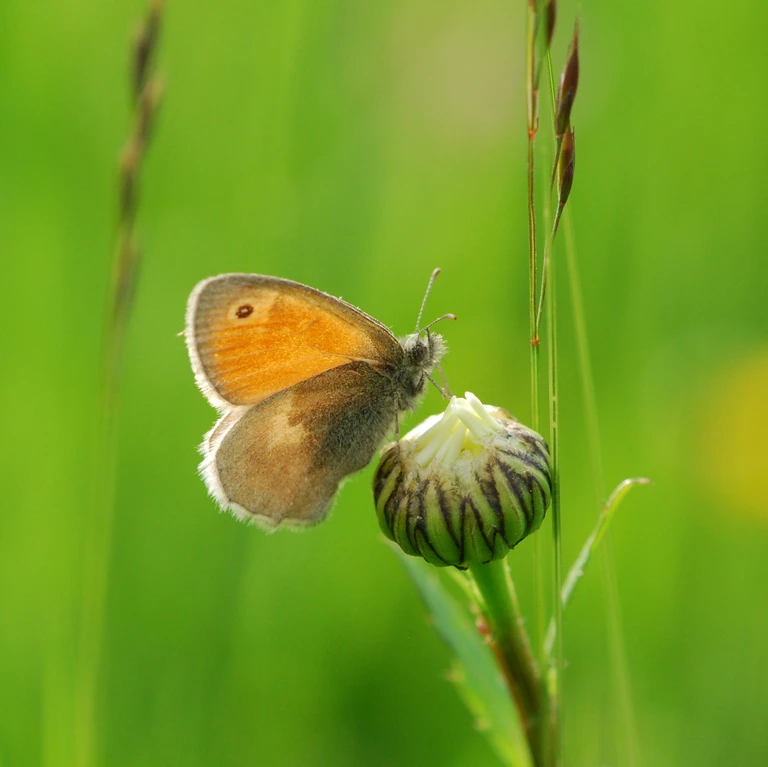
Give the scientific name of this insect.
Coenonympha pamphilus
